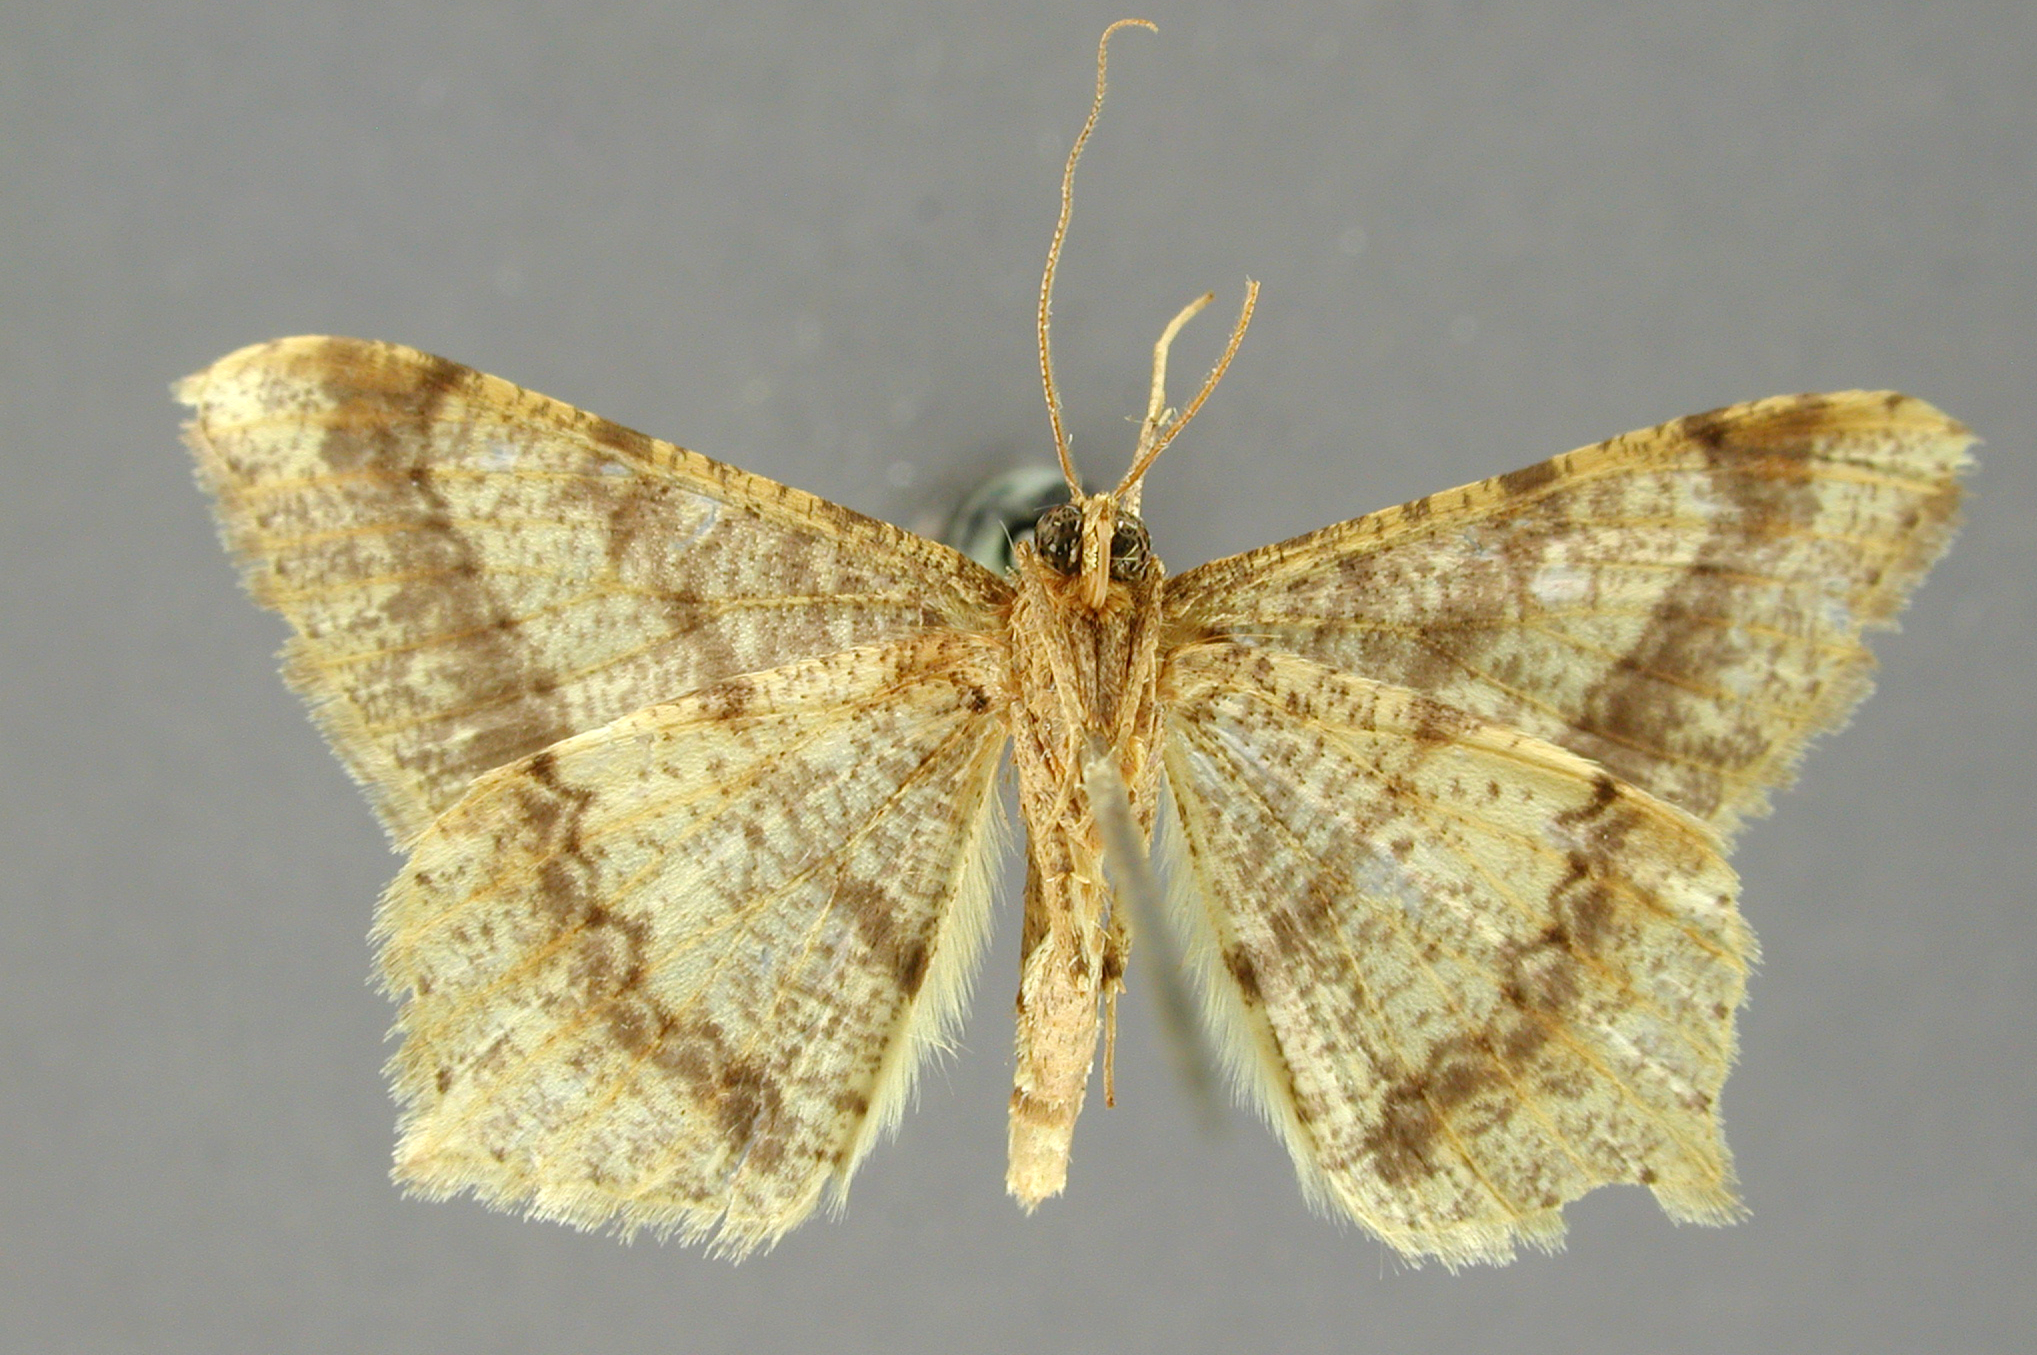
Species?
Semiothisa maculicosta
